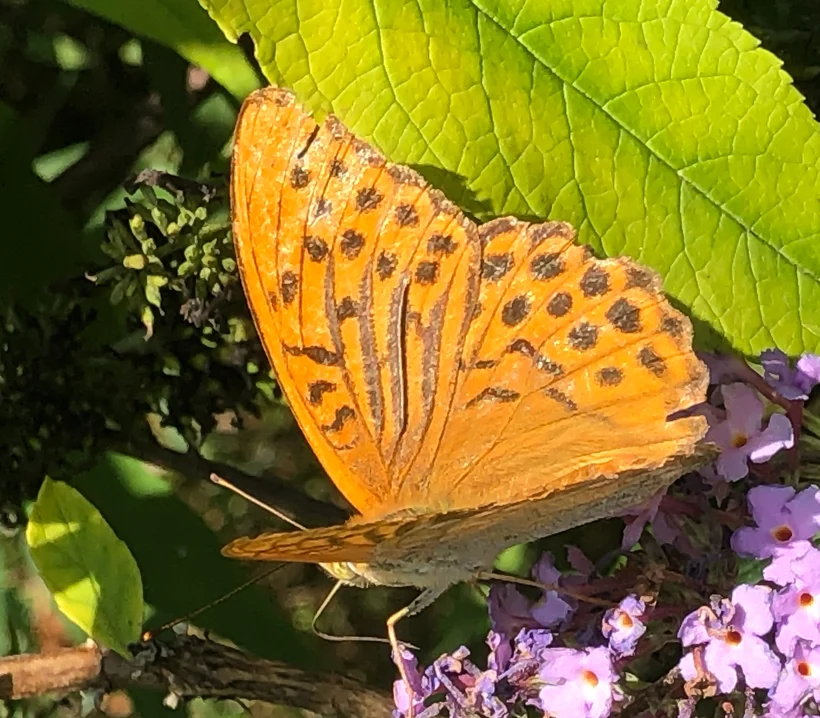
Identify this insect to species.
Argynnis paphia
